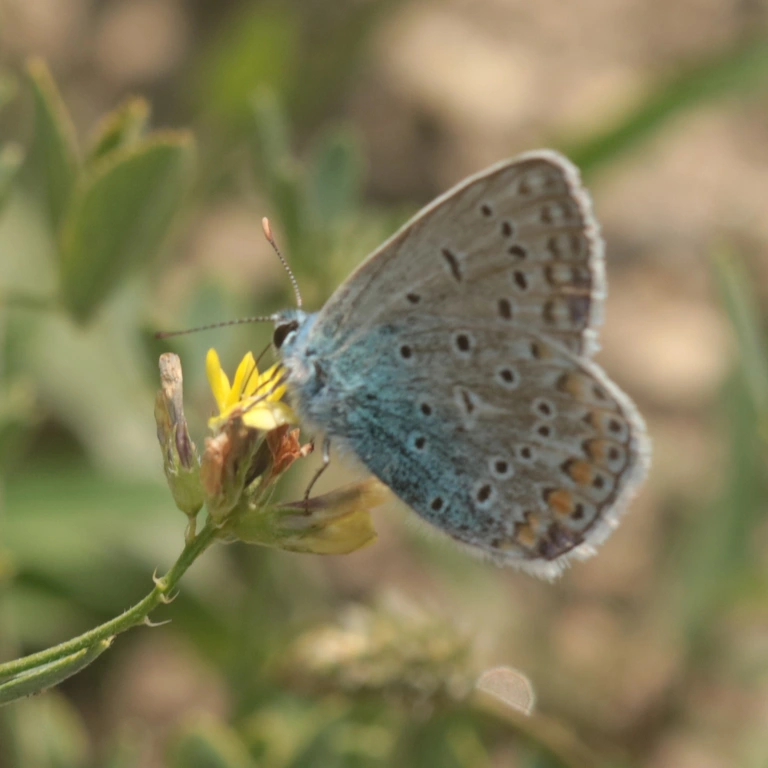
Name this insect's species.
Polyommatus icarus
